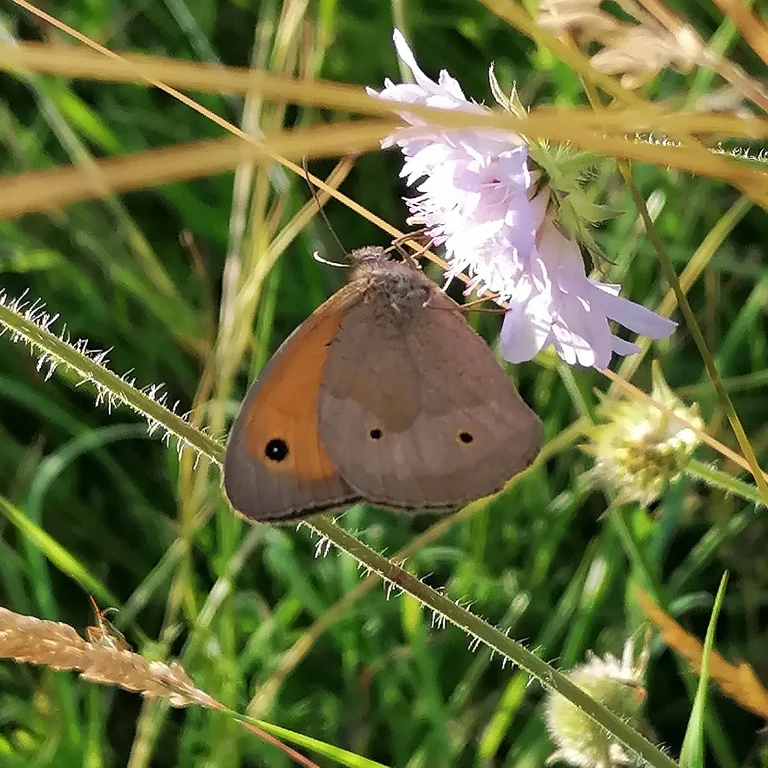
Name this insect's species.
Maniola jurtina
